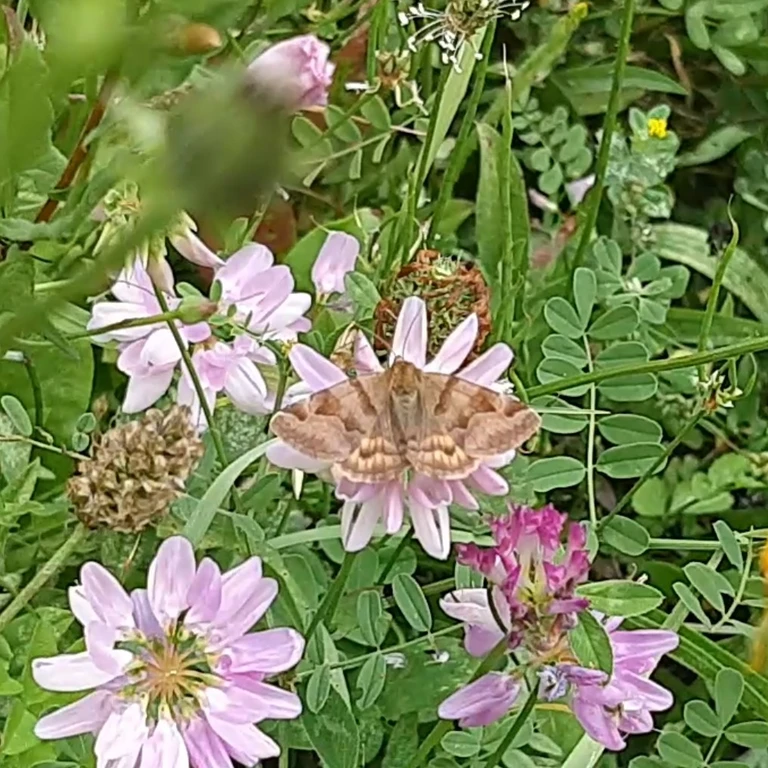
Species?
Euclidia glyphica
